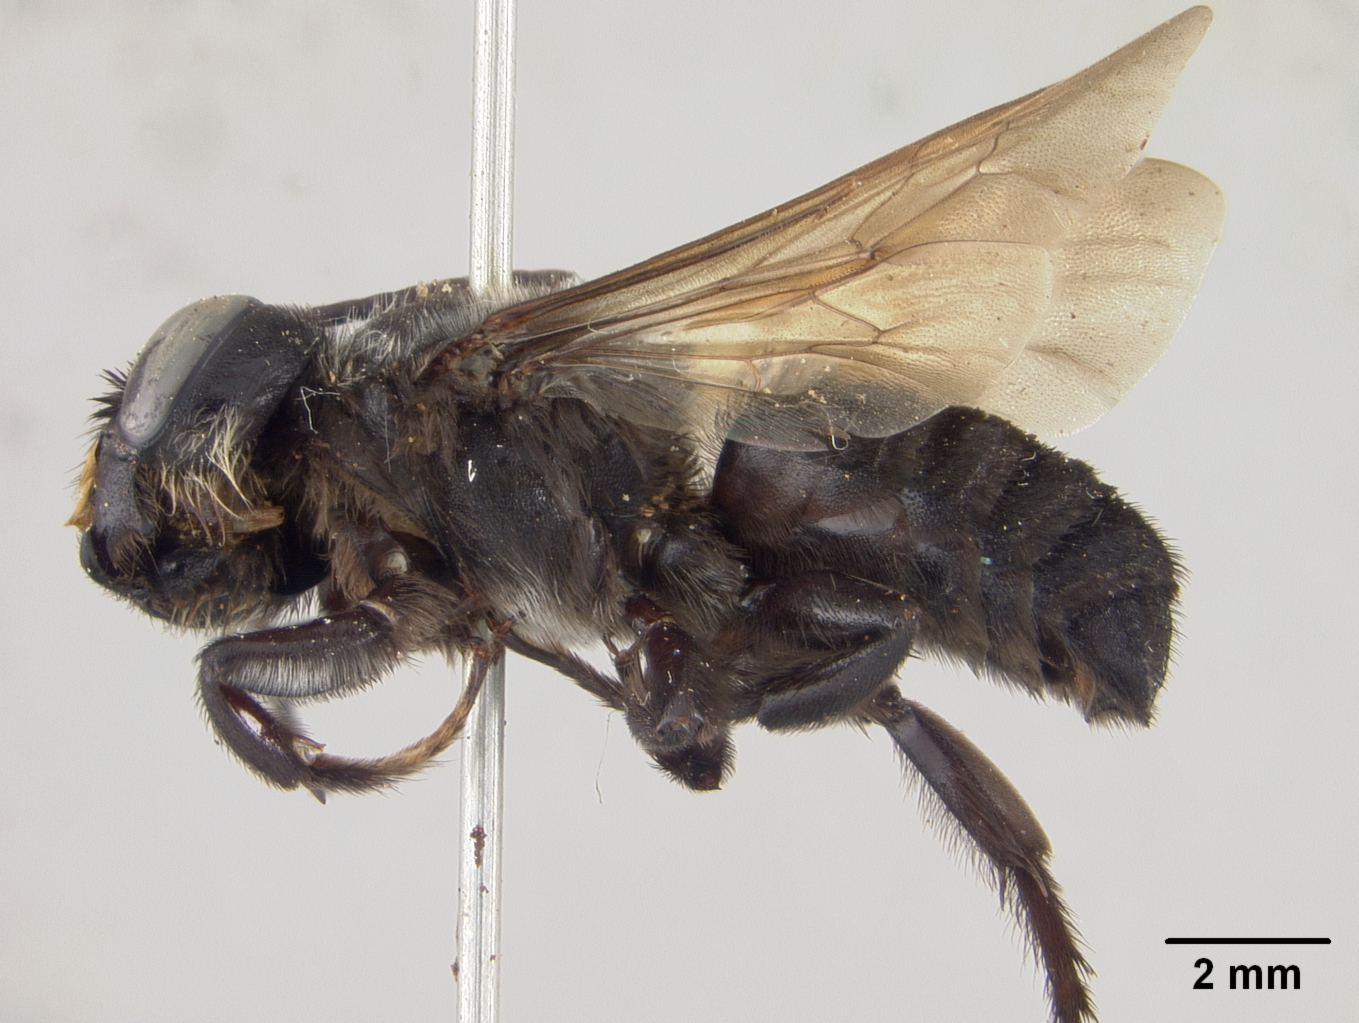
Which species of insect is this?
Megachile lachesis
